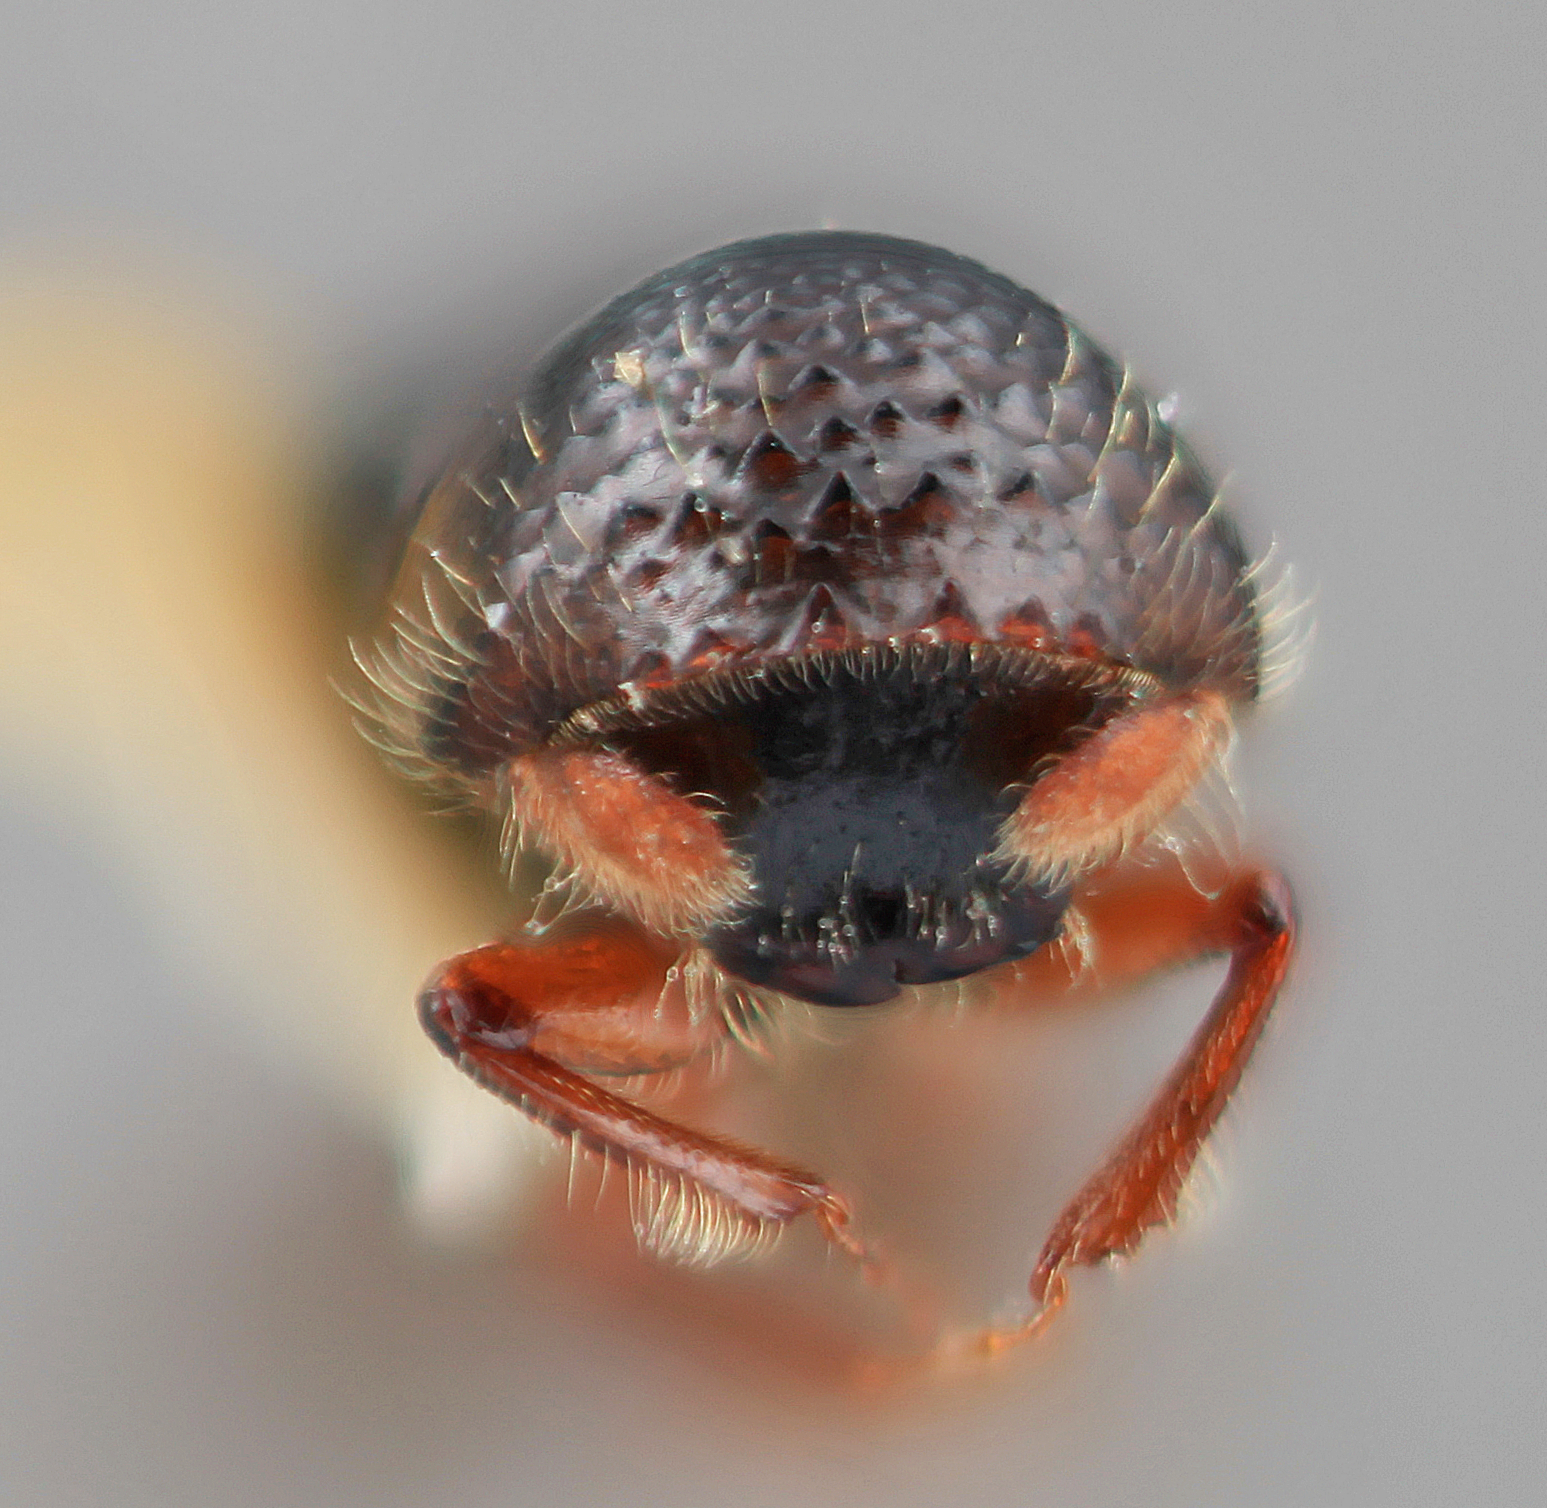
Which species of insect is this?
Corthylus montanus
